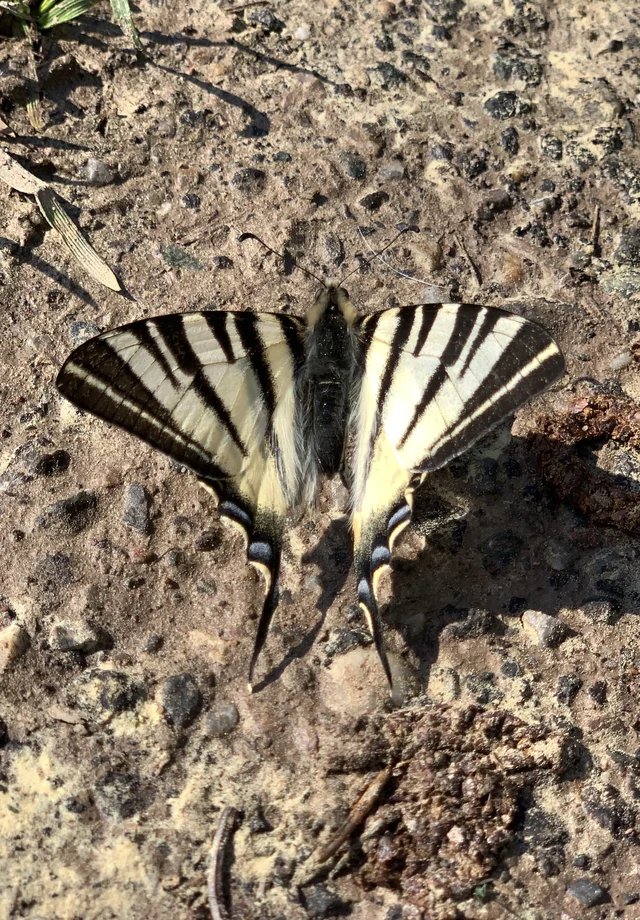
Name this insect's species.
Iphiclides podalirius
